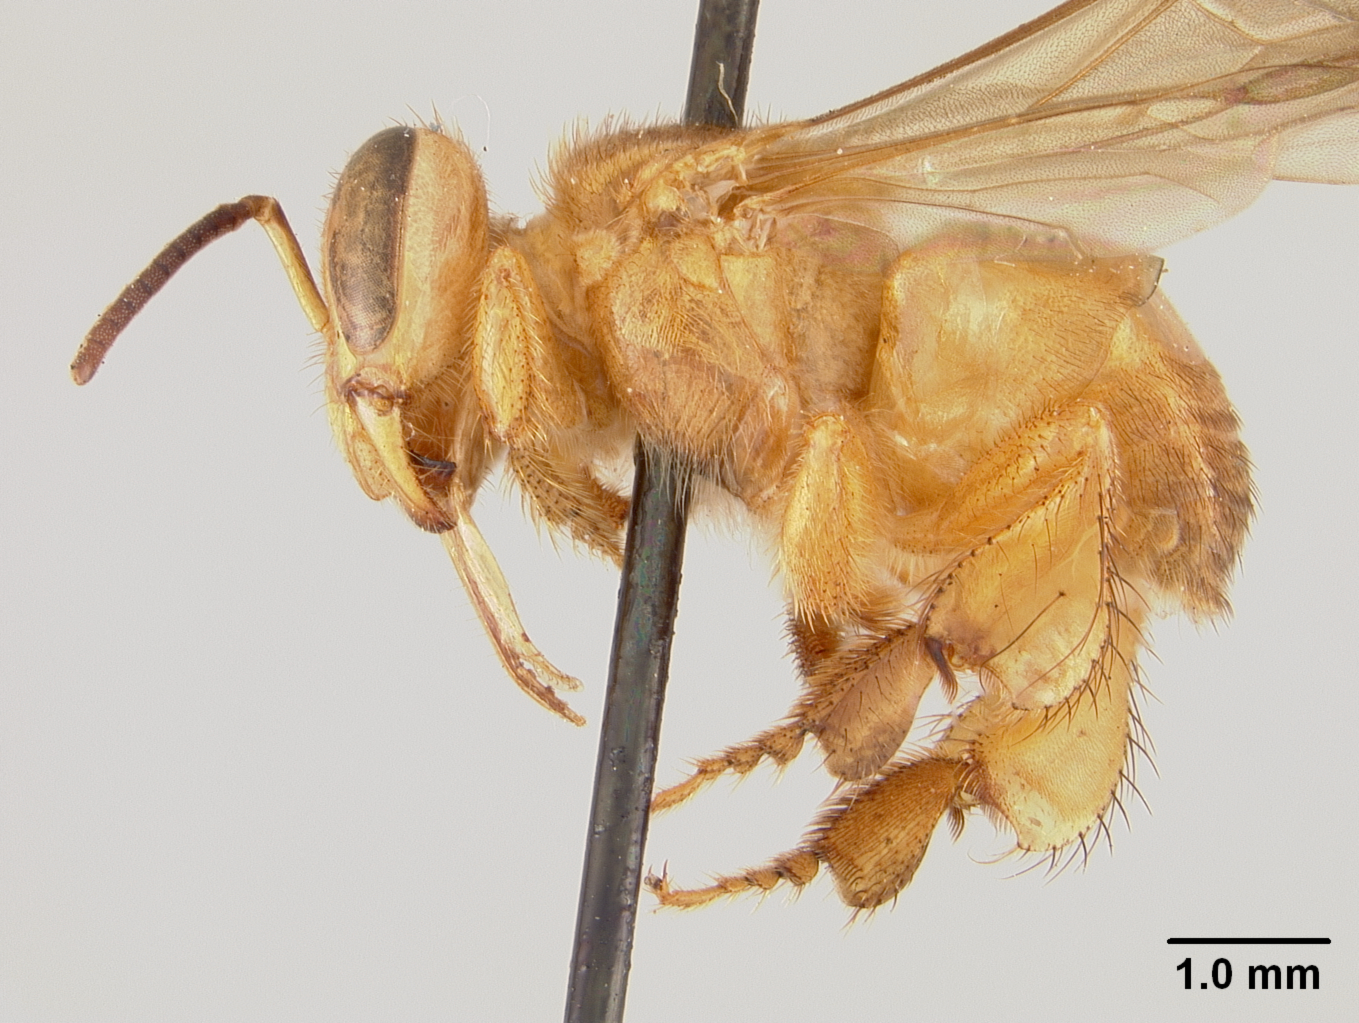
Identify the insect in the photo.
Trigona musarum
